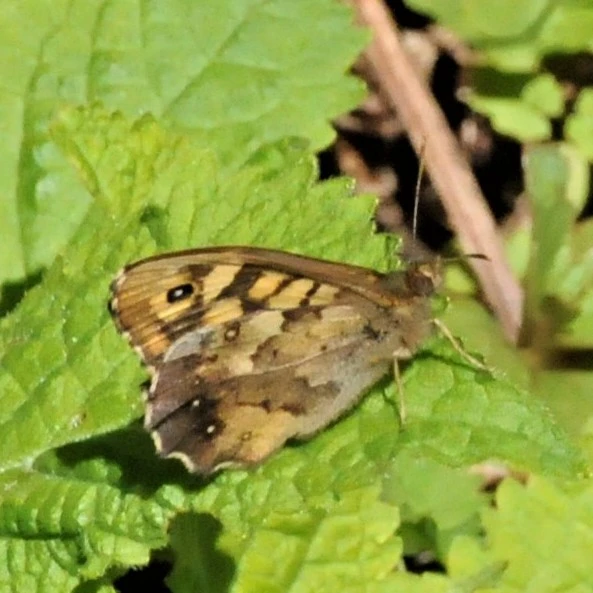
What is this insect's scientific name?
Pararge aegeria
